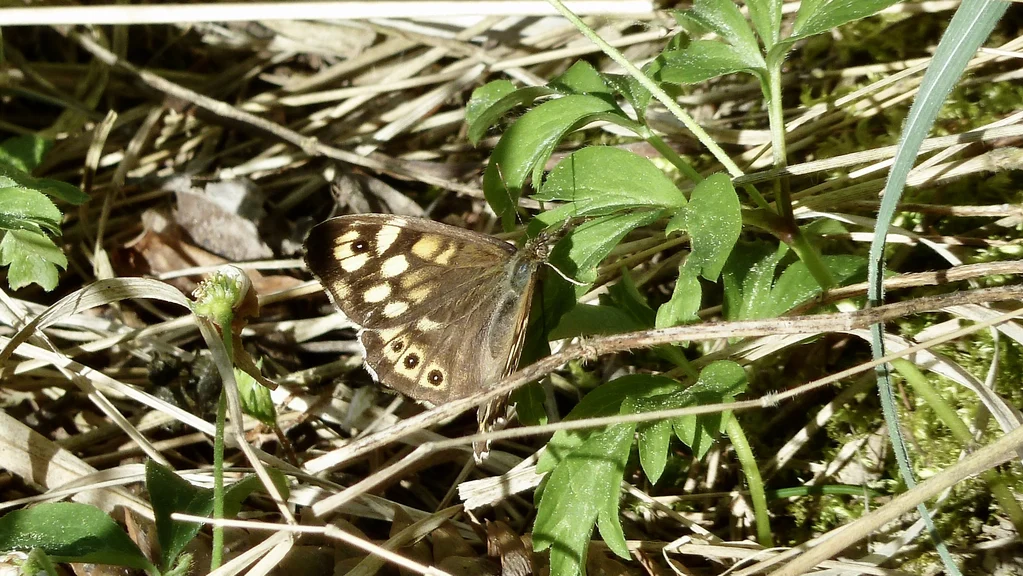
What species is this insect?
Pararge aegeria
